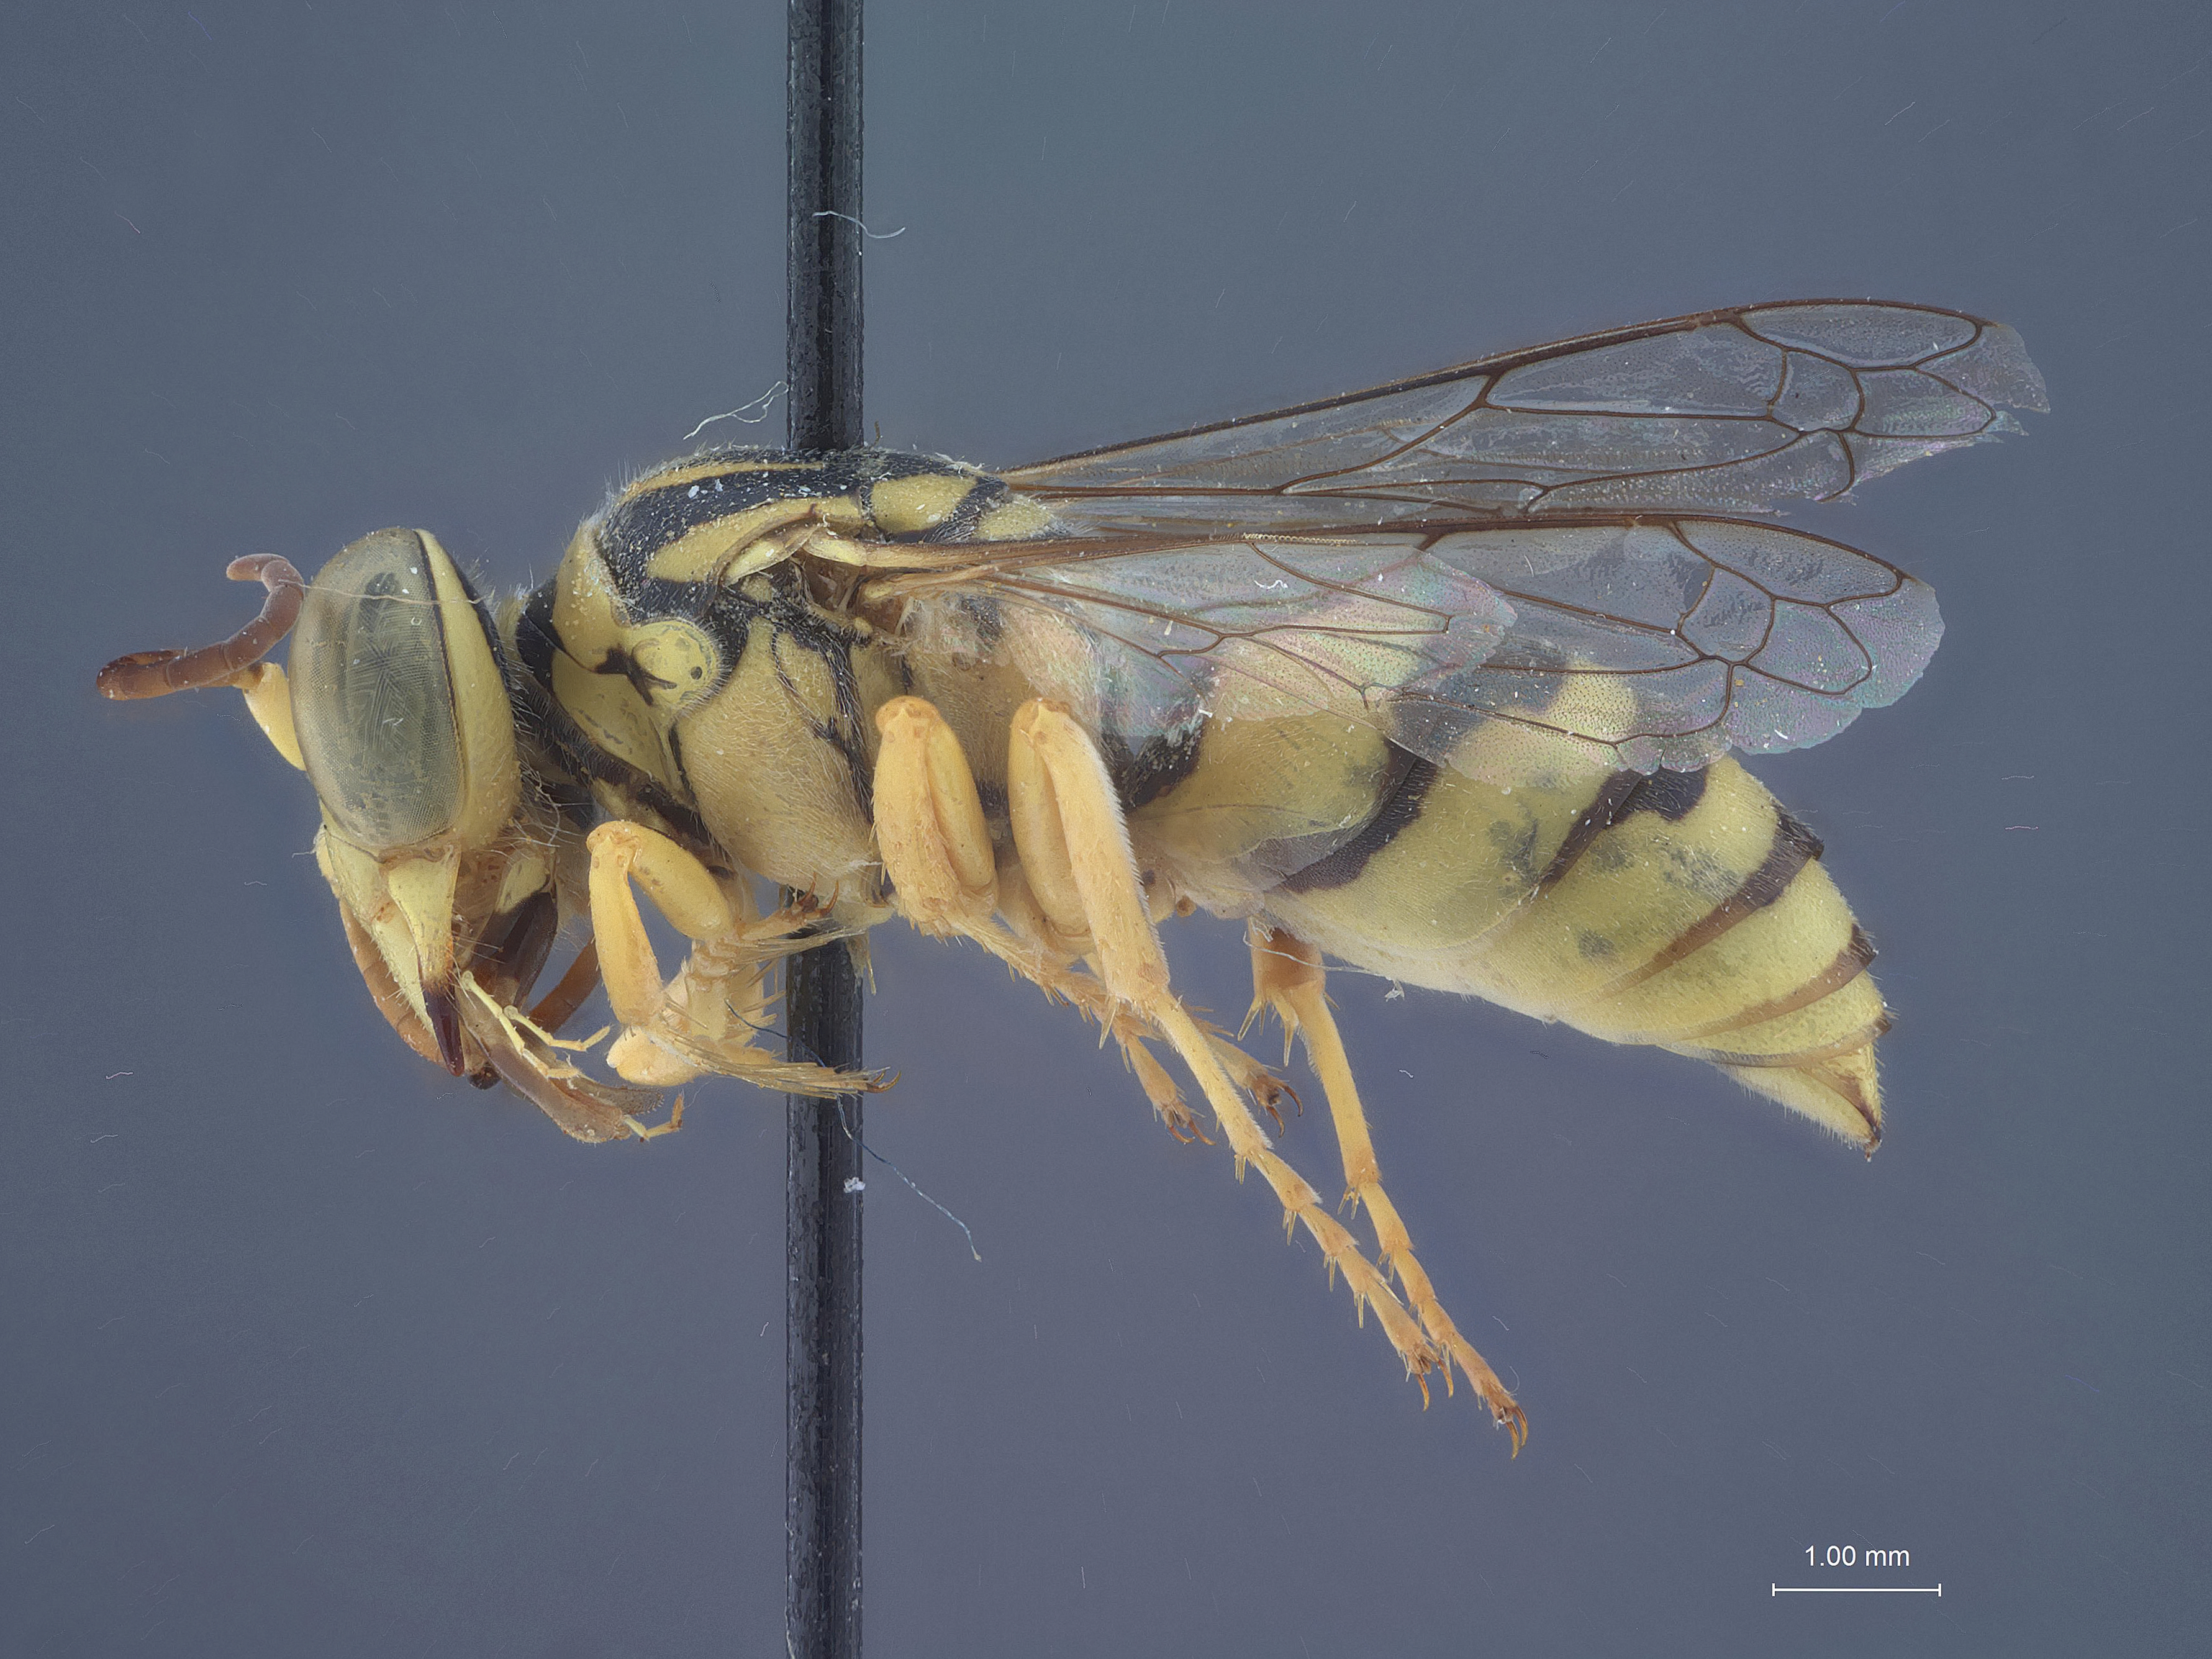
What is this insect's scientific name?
Microstictia nova
